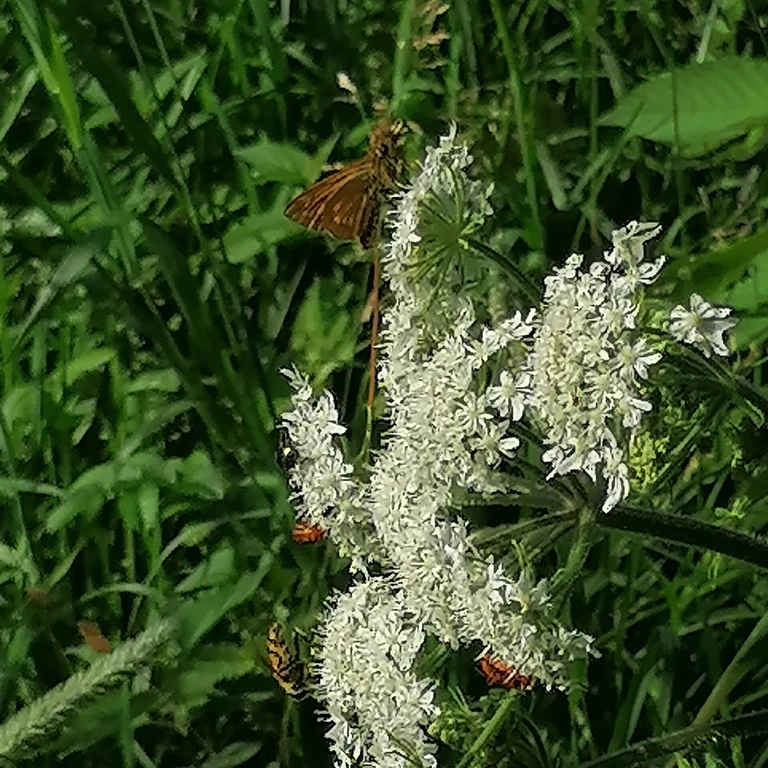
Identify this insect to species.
Ochlodes sylvanus (also Ochlodes venata)
